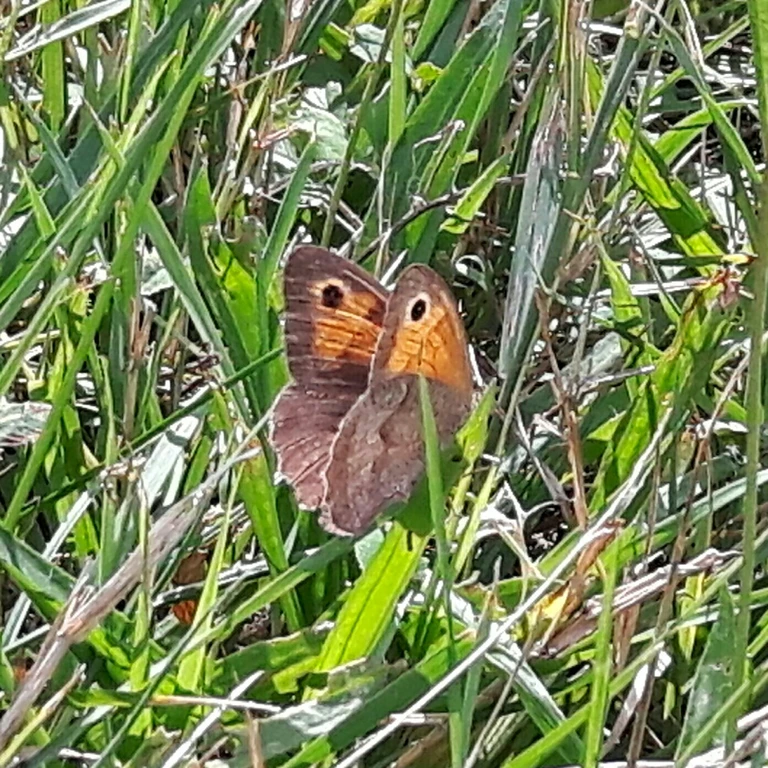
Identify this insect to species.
Maniola jurtina
